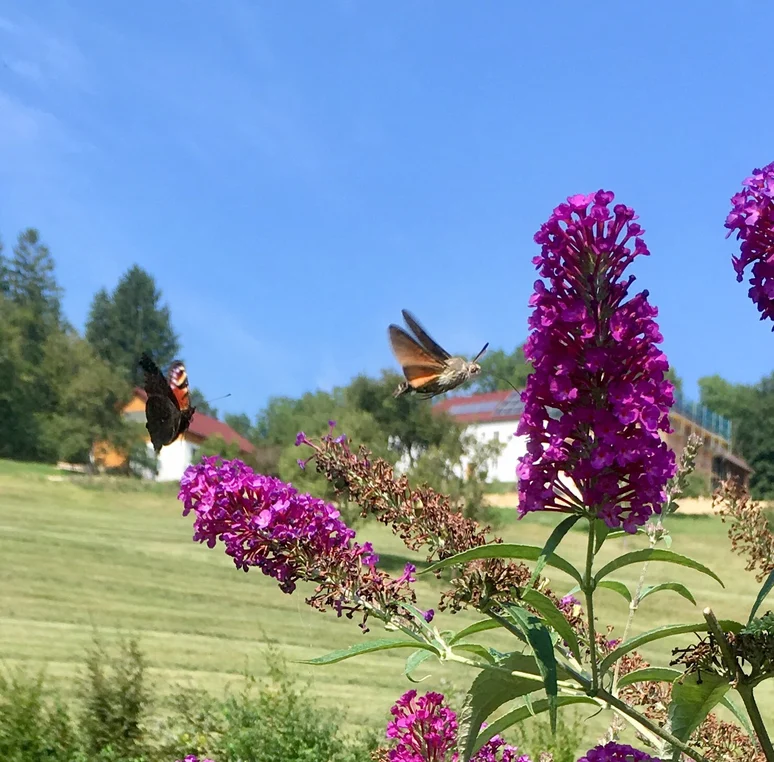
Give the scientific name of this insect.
Macroglossum stellatarum
